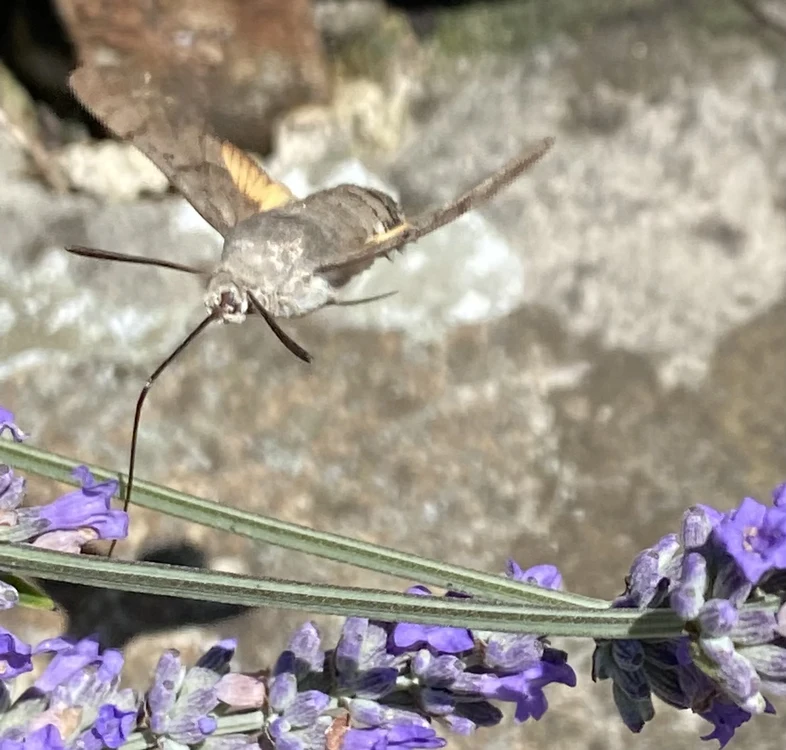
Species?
Macroglossum stellatarum
